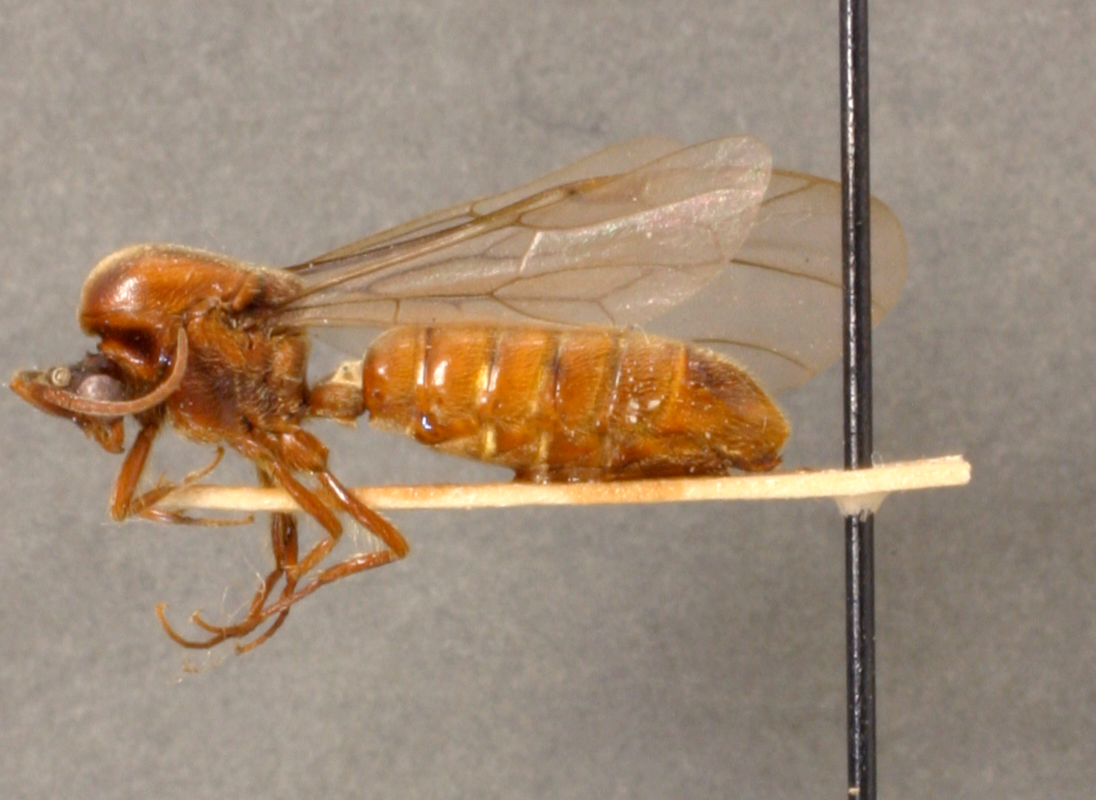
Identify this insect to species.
Neivamyrmex gracilis
